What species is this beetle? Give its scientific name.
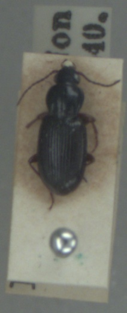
Pterostichus strenuus
